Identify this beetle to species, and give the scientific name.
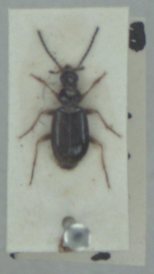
Bembidion deletum
